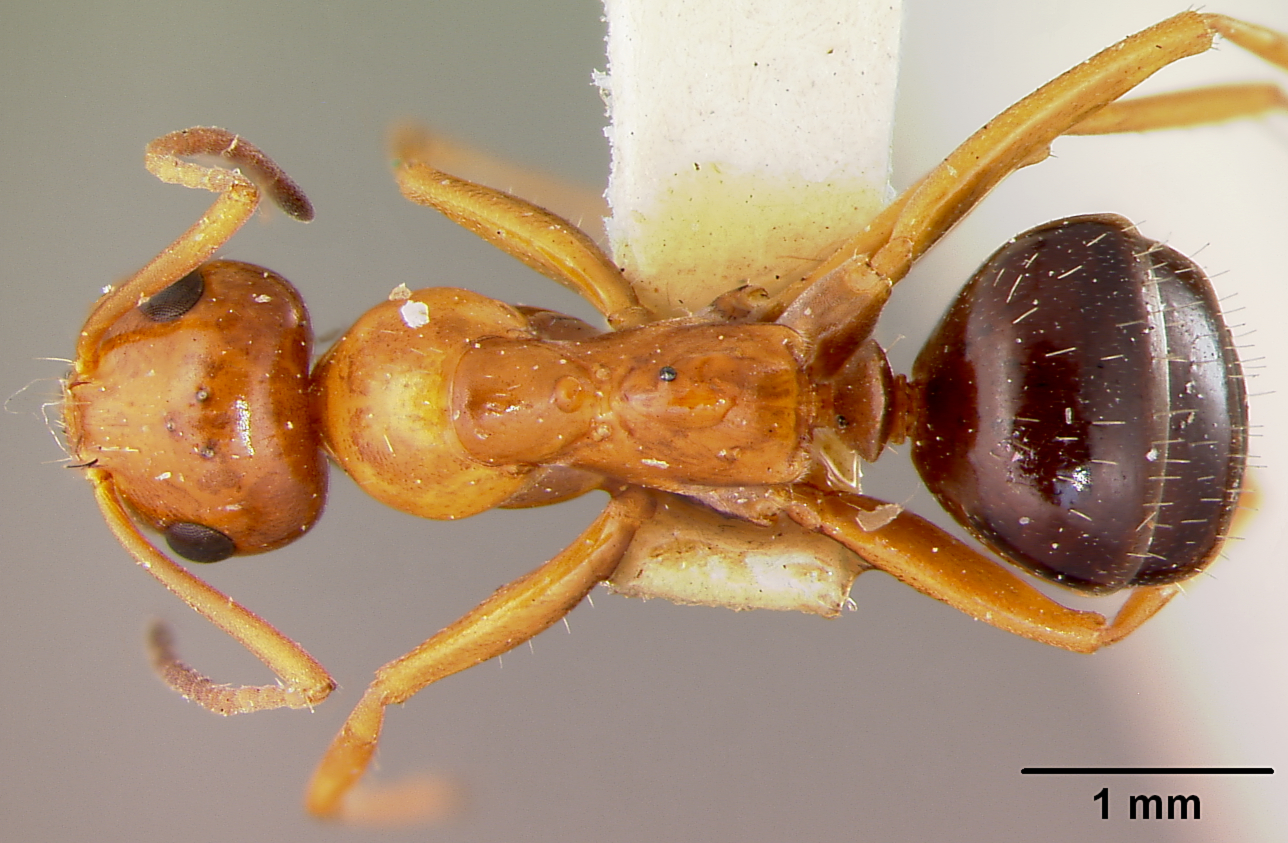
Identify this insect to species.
Formica manni
